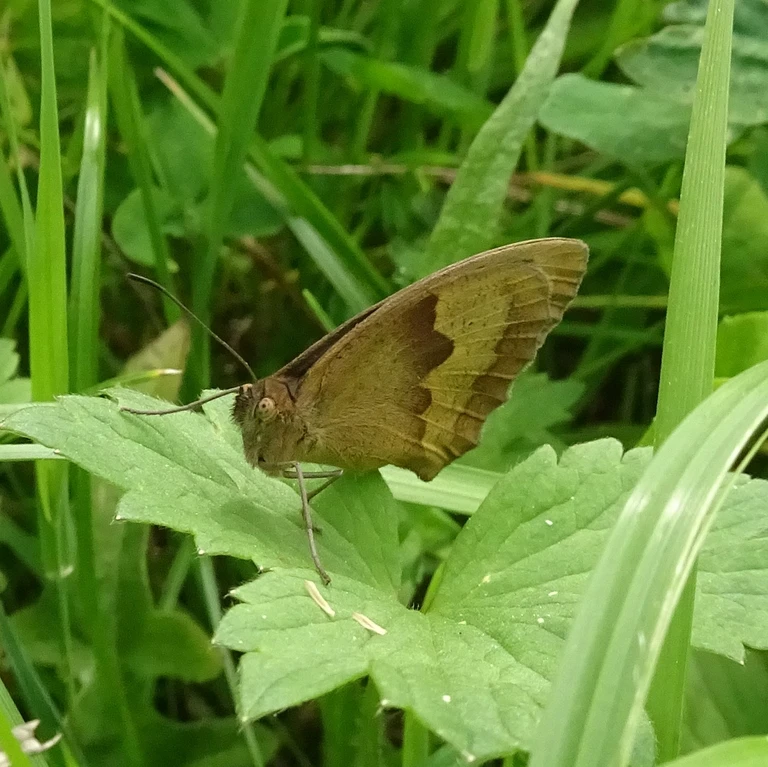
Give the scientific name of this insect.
Maniola jurtina
